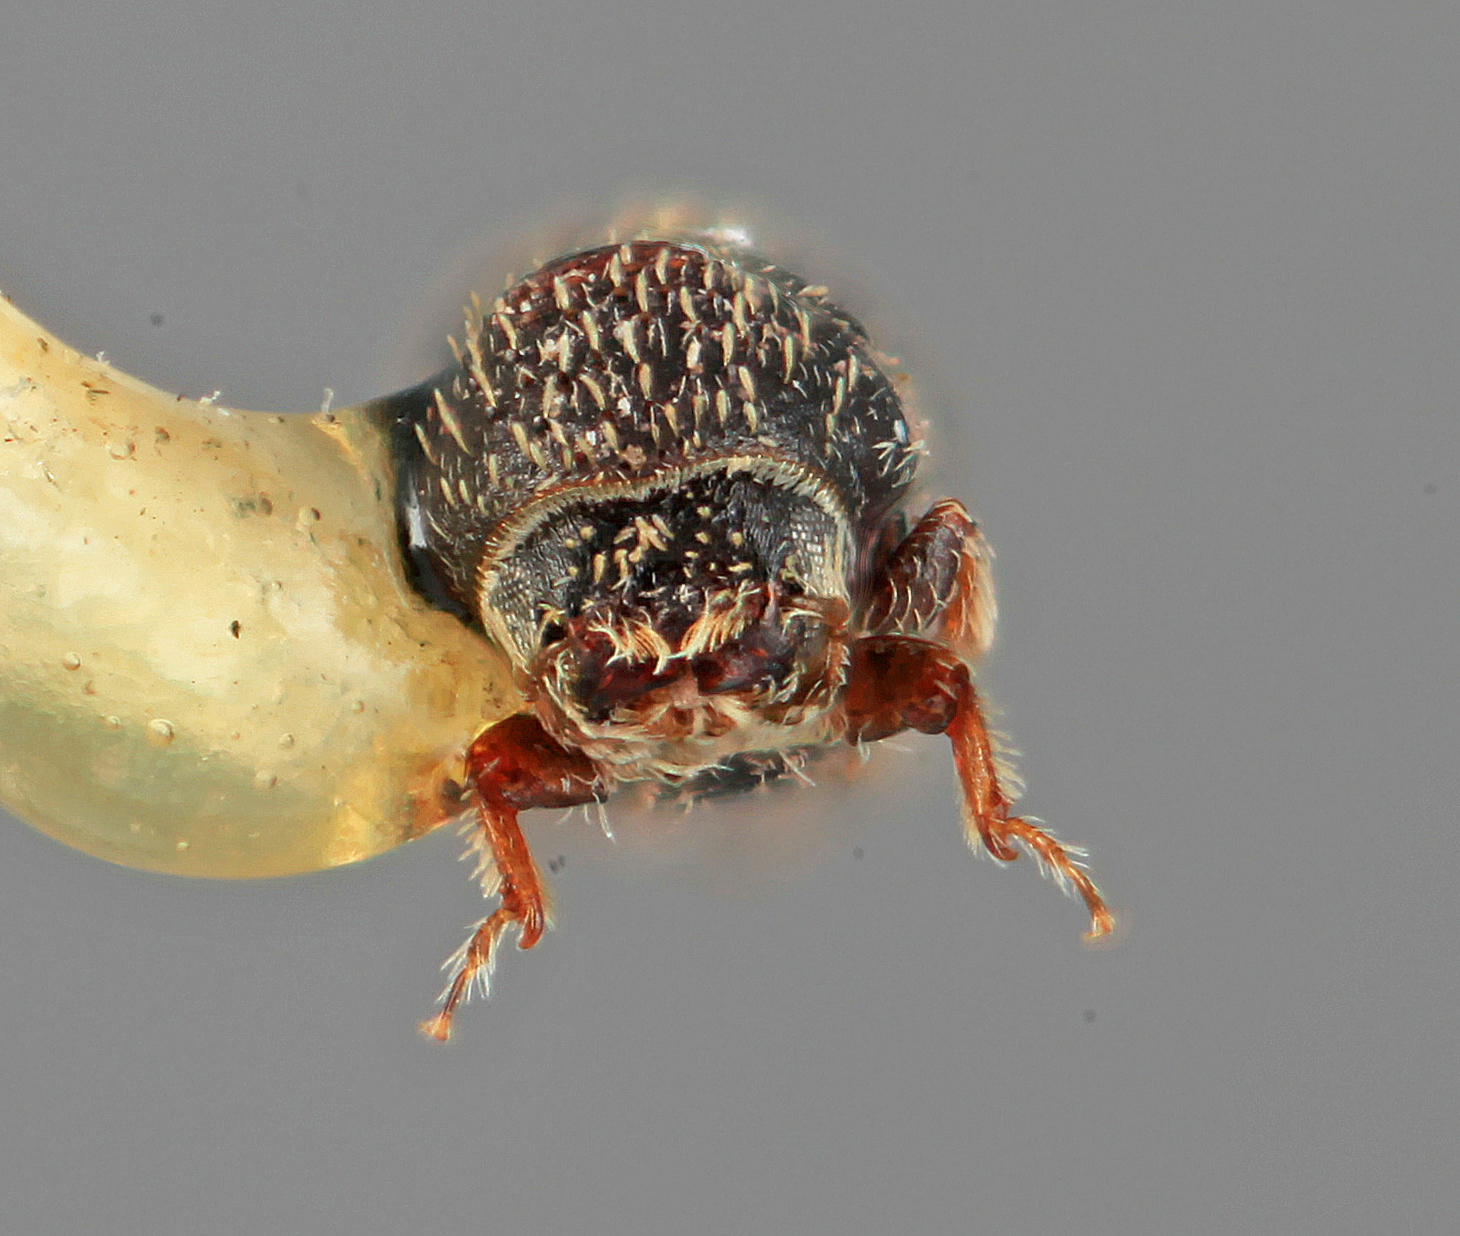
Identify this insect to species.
Pseudothysanoes bullatus
